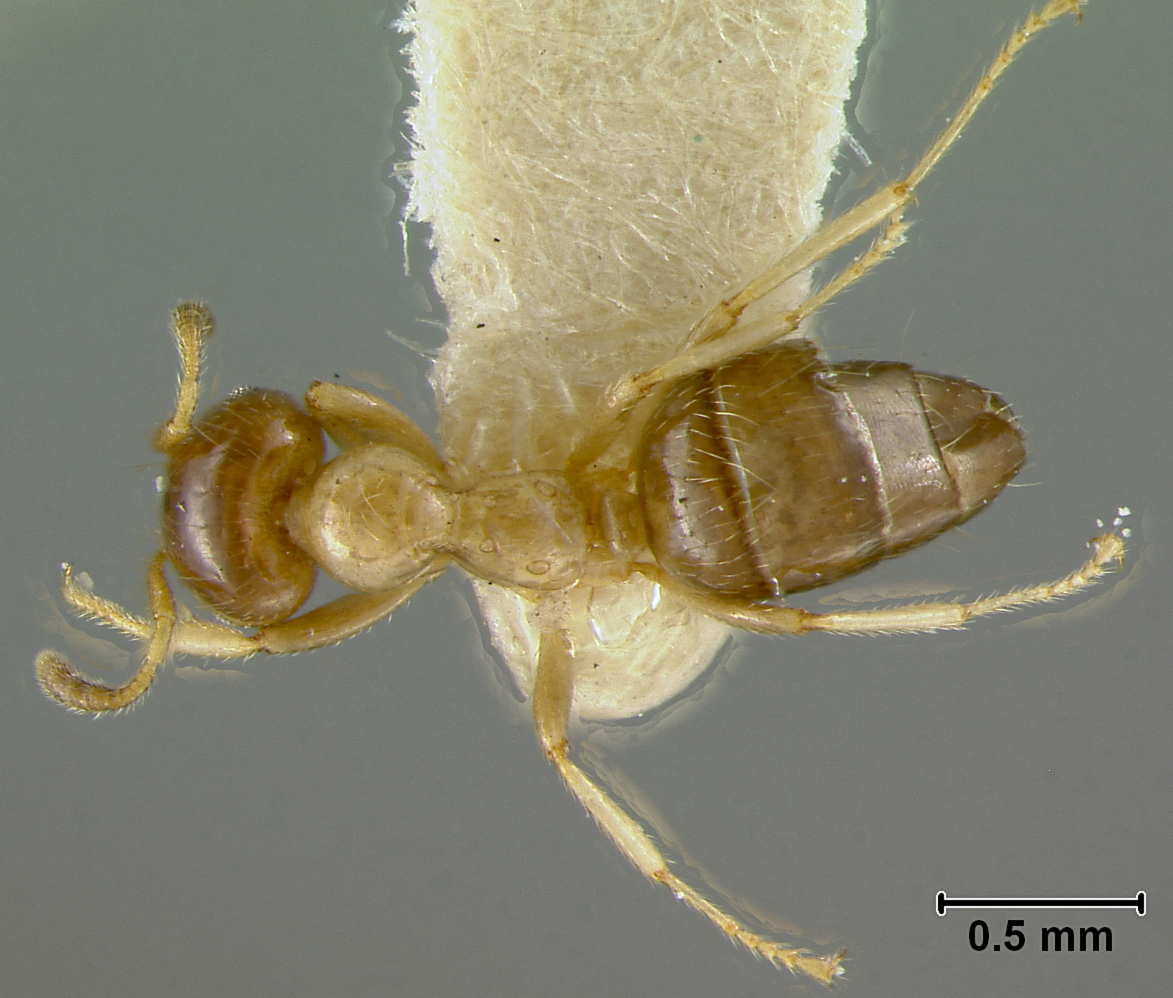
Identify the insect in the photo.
Myrmelachista schumanni
